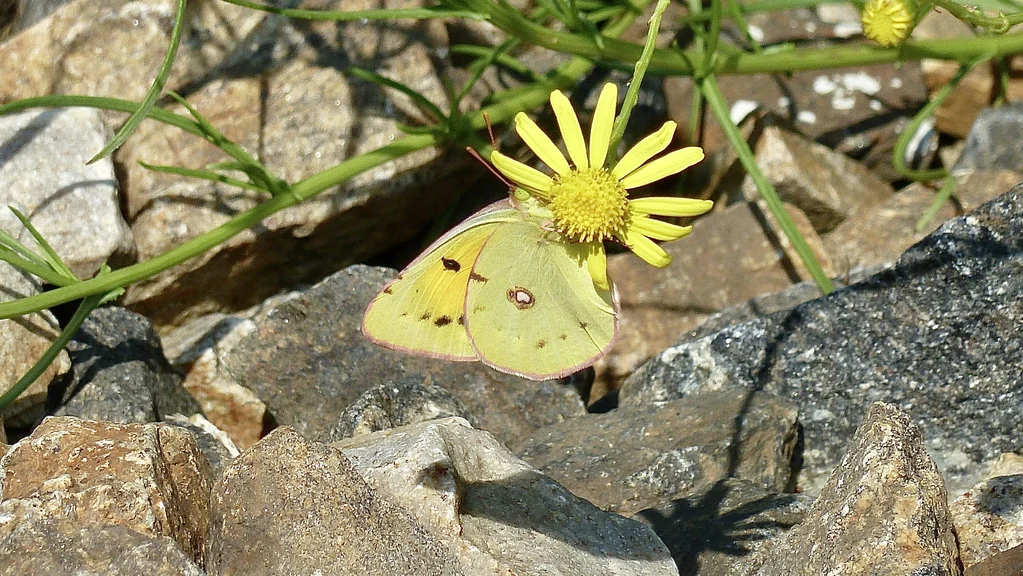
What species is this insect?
Colias croceus
